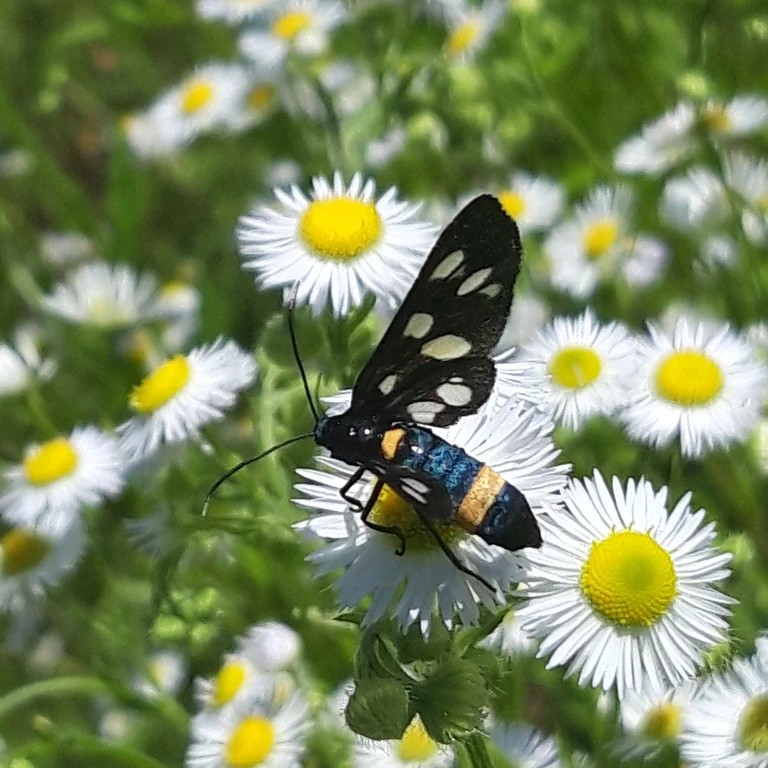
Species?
Amata phegea
